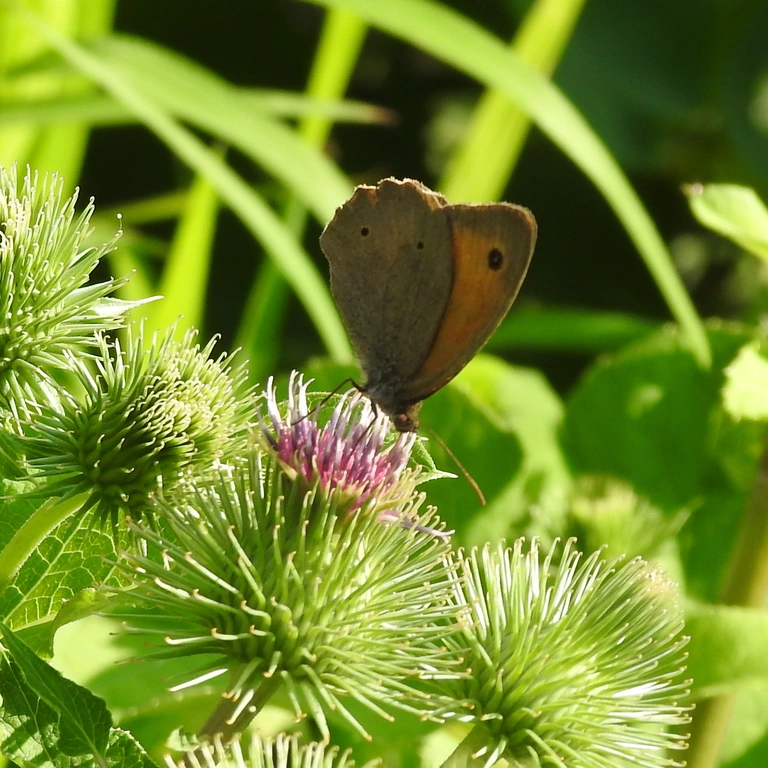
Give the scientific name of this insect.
Maniola jurtina
